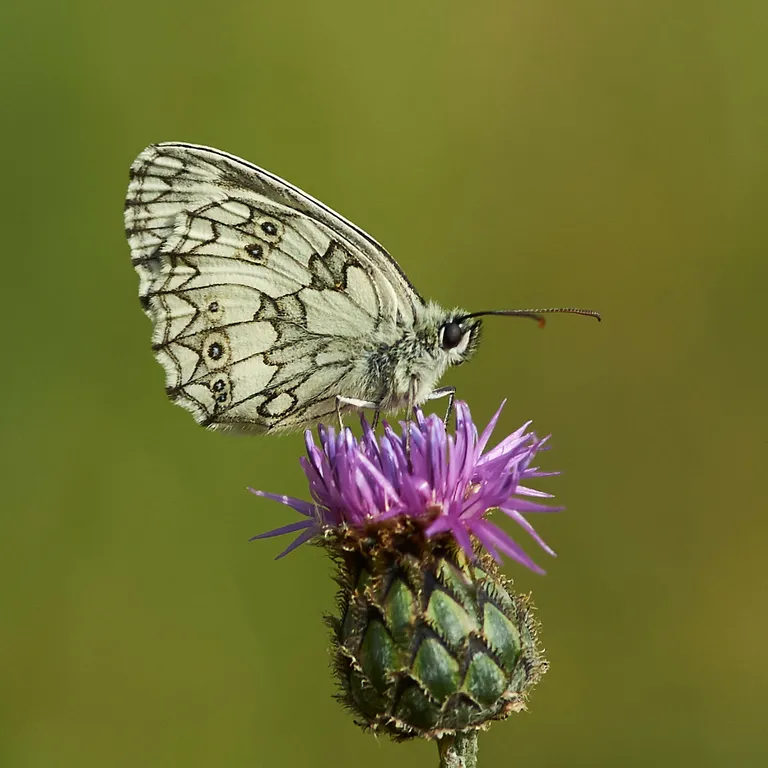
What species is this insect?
Melanargia galathea
